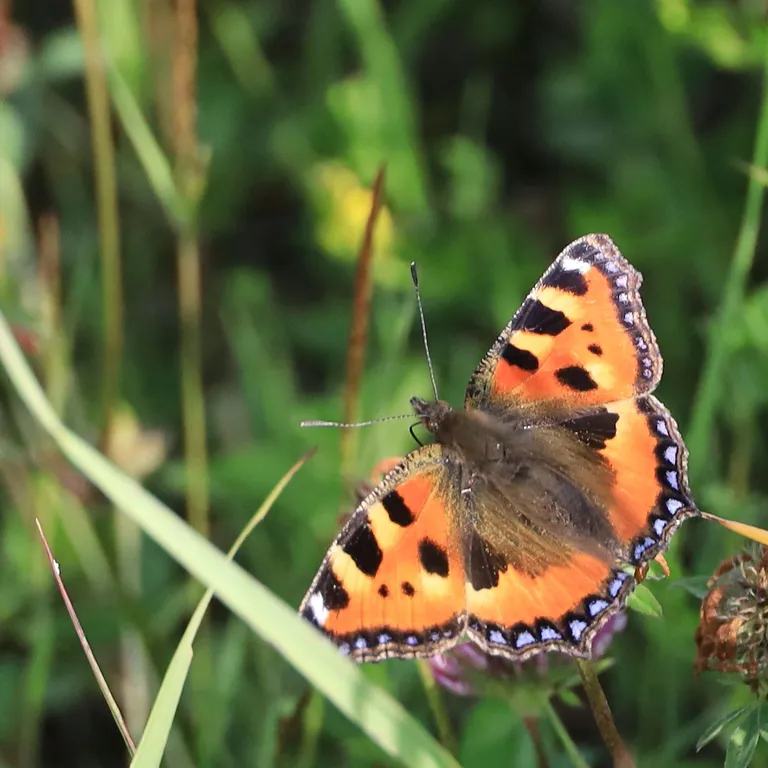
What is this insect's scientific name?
Aglais urticae
